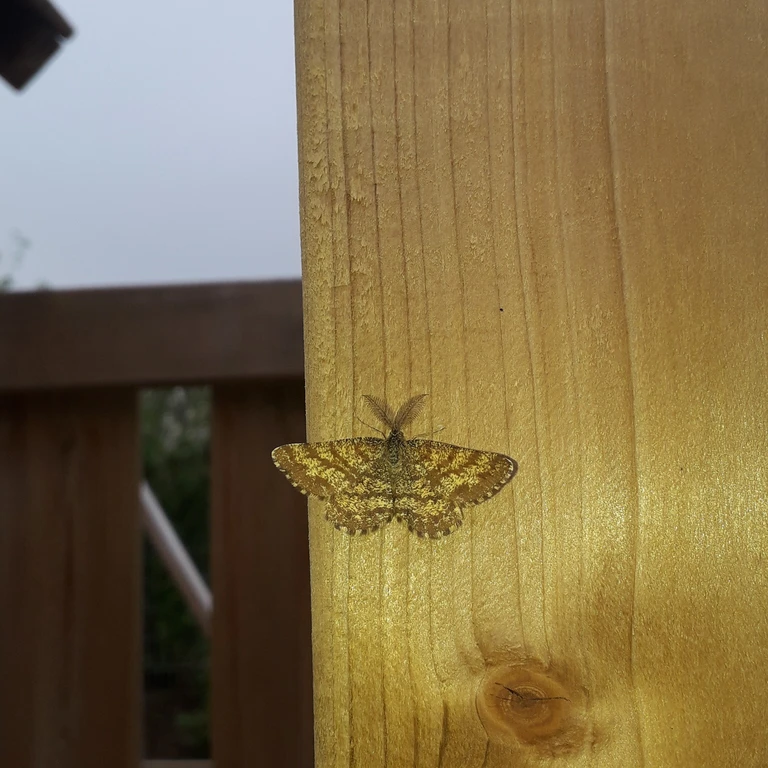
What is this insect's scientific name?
Ematurga atomaria
